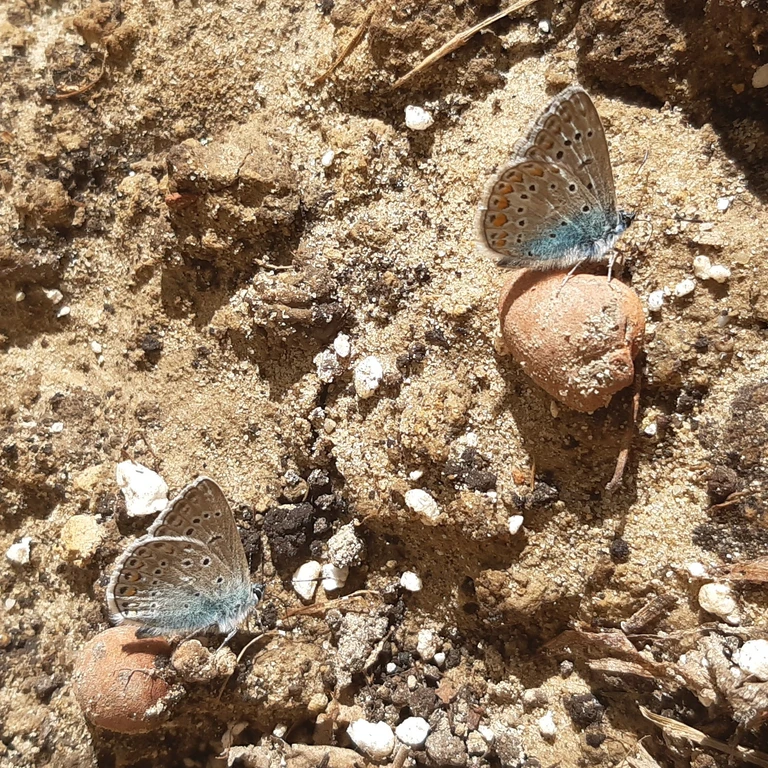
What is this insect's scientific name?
Polyommatus icarus
